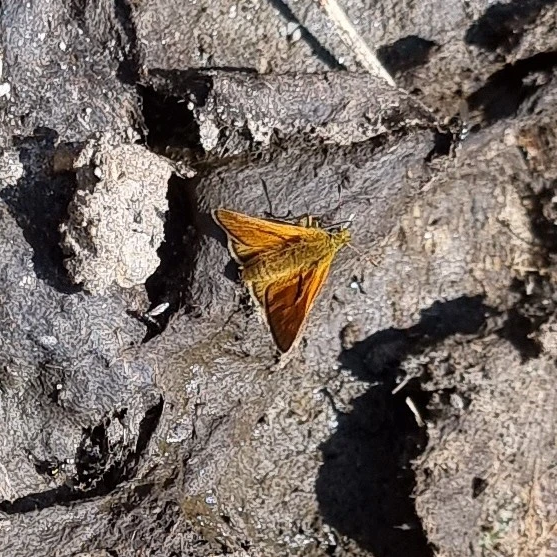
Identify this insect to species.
Ochlodes sylvanus (also Ochlodes venata)
